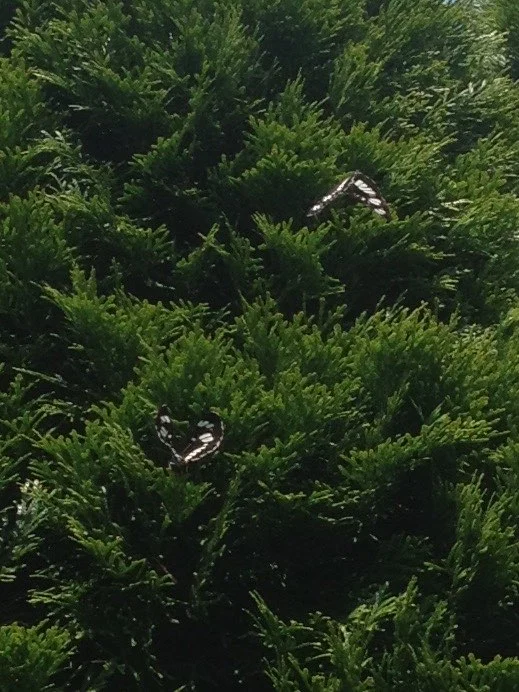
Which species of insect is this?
Neptis rivularis
